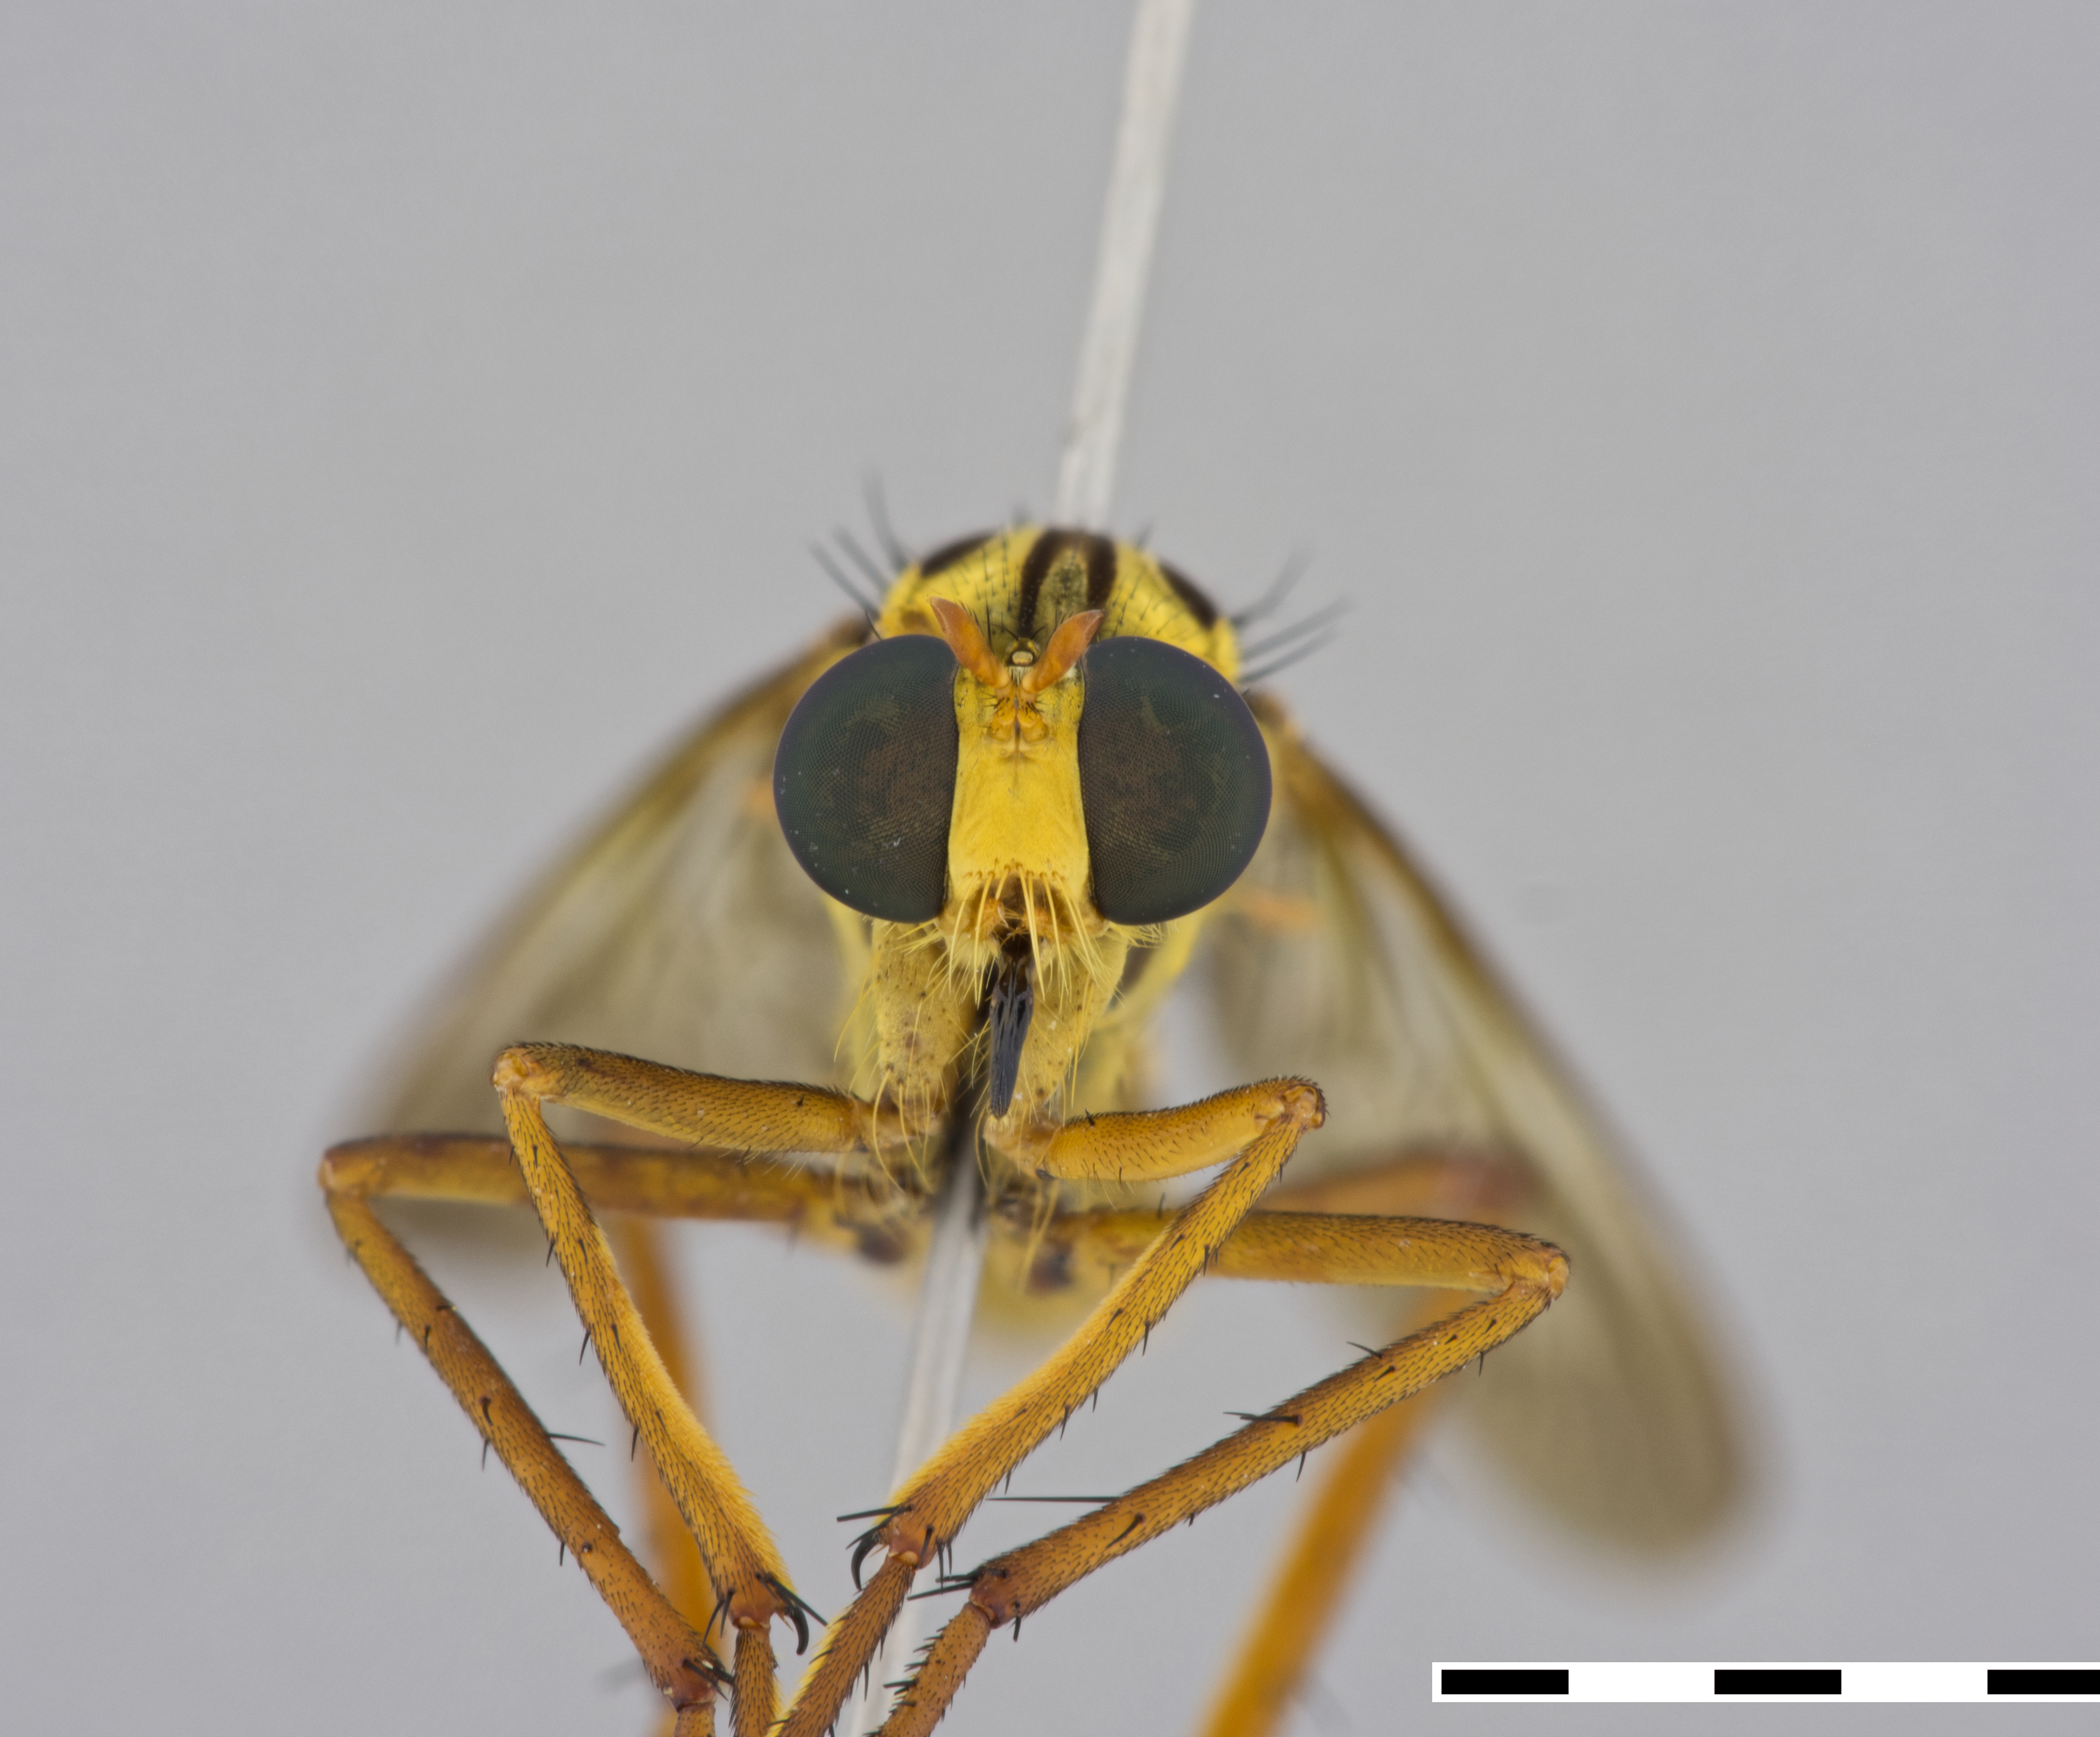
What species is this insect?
Diogmites lindigii
